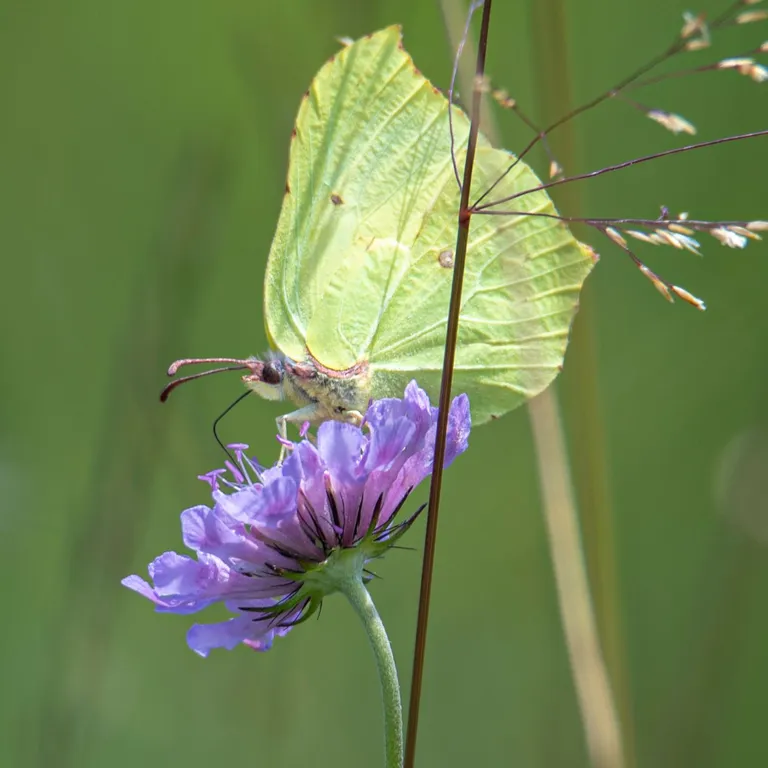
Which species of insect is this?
Gonepteryx rhamni
